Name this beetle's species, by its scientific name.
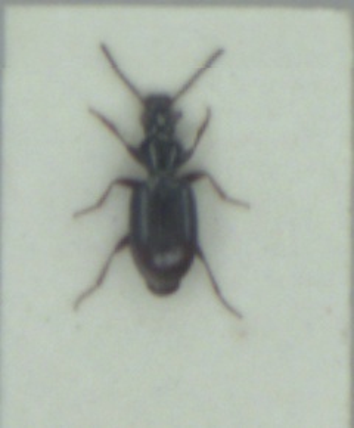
Bembidion normannum
